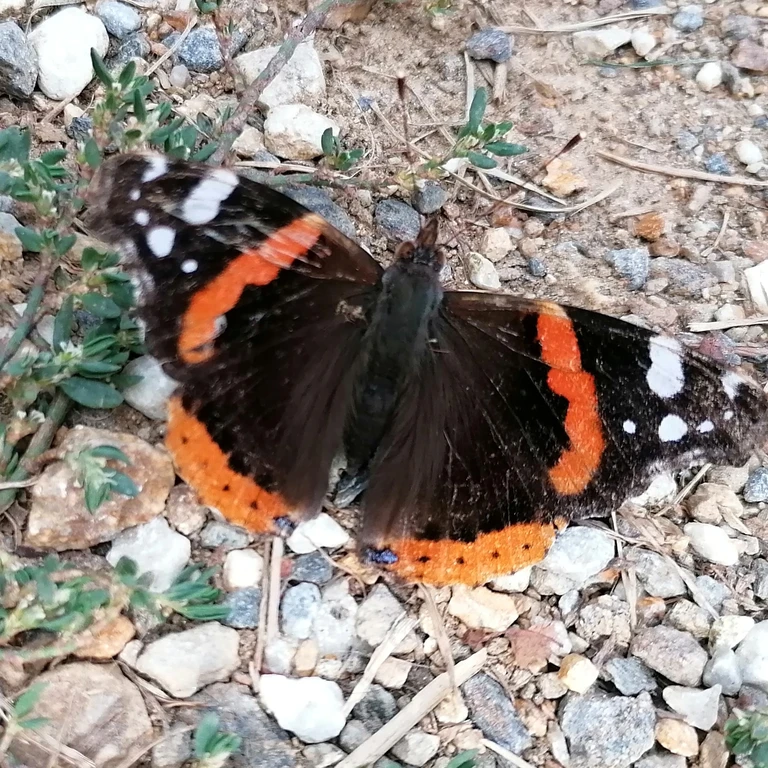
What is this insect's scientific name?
Vanessa atalanta
